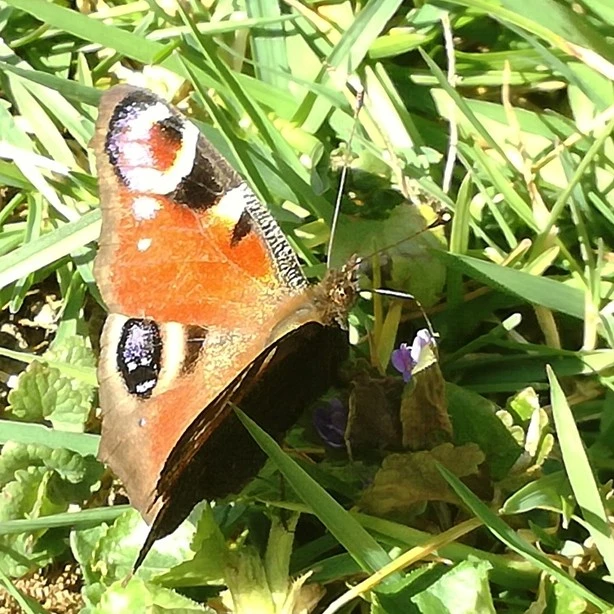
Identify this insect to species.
Aglais io
